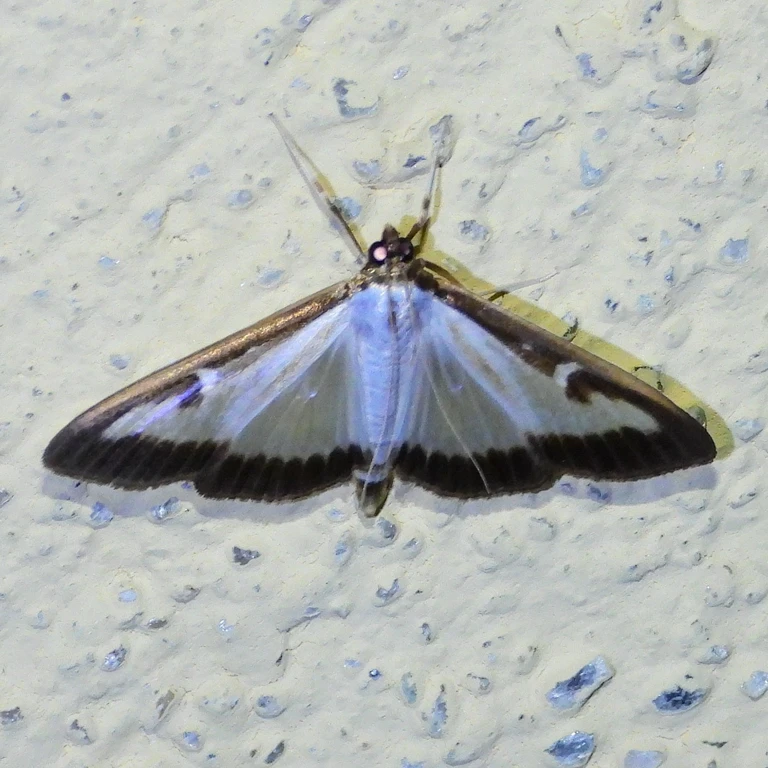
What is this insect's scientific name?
Cydalima perspectalis
